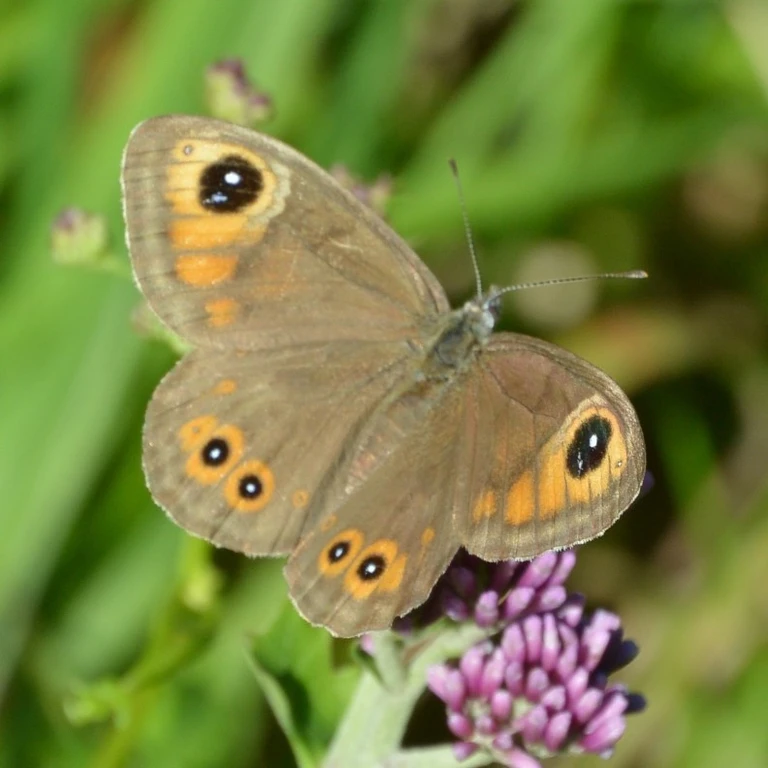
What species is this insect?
Lasiommata maera (also Pararge maera)
